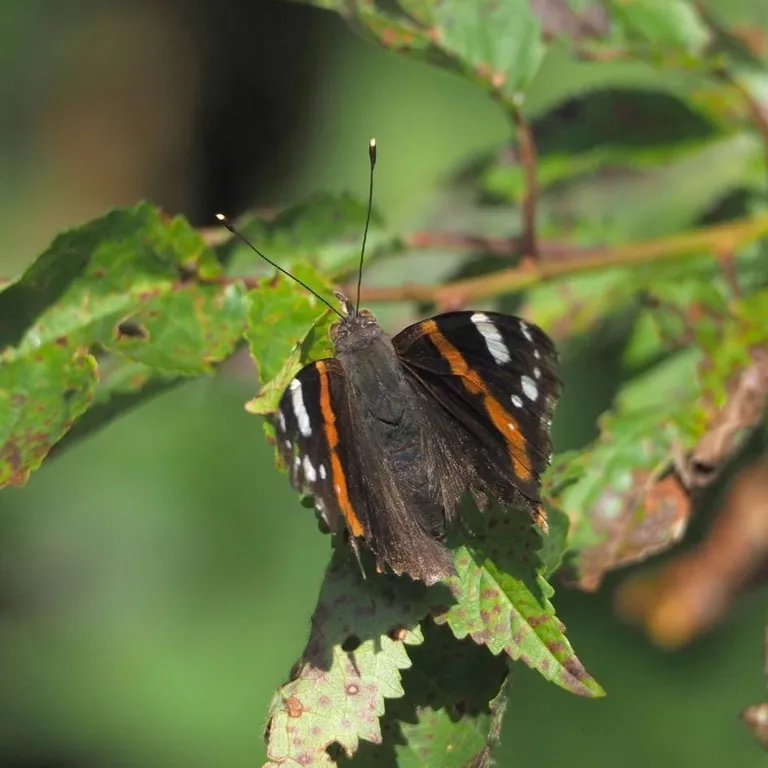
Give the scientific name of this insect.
Vanessa atalanta
